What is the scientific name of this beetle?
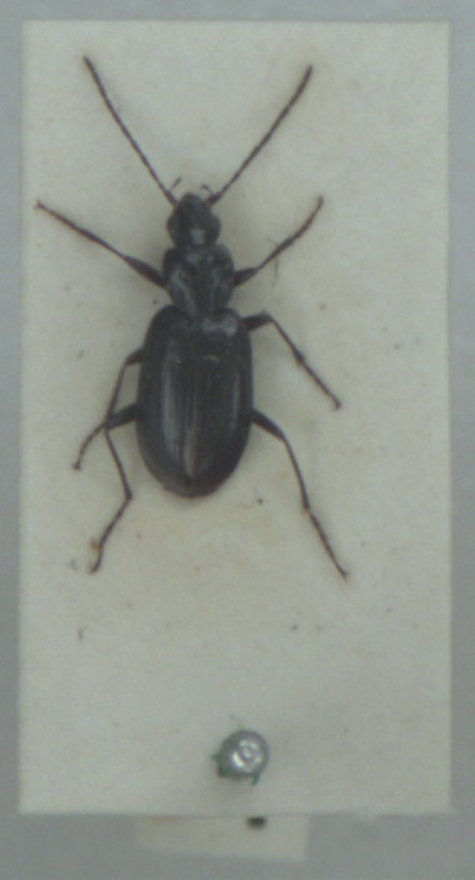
Agonum gracile
